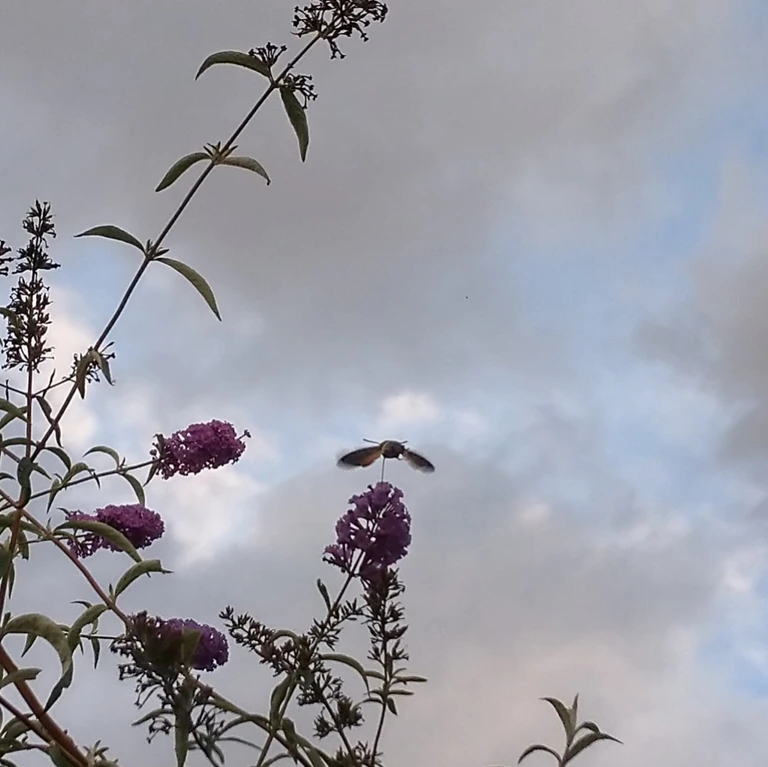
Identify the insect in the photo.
Macroglossum stellatarum
